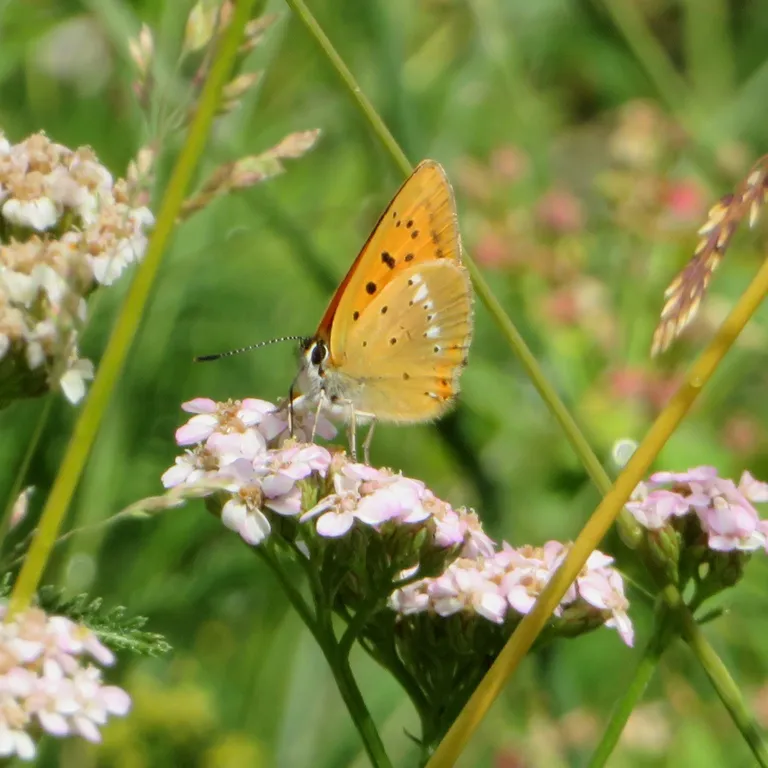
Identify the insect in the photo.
Lycaena virgaureae
